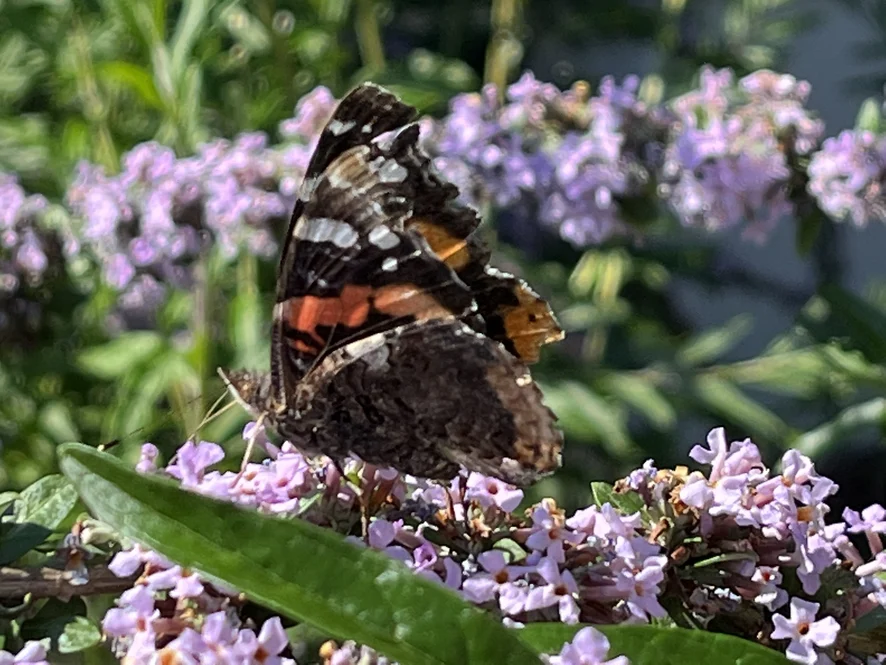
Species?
Vanessa atalanta
